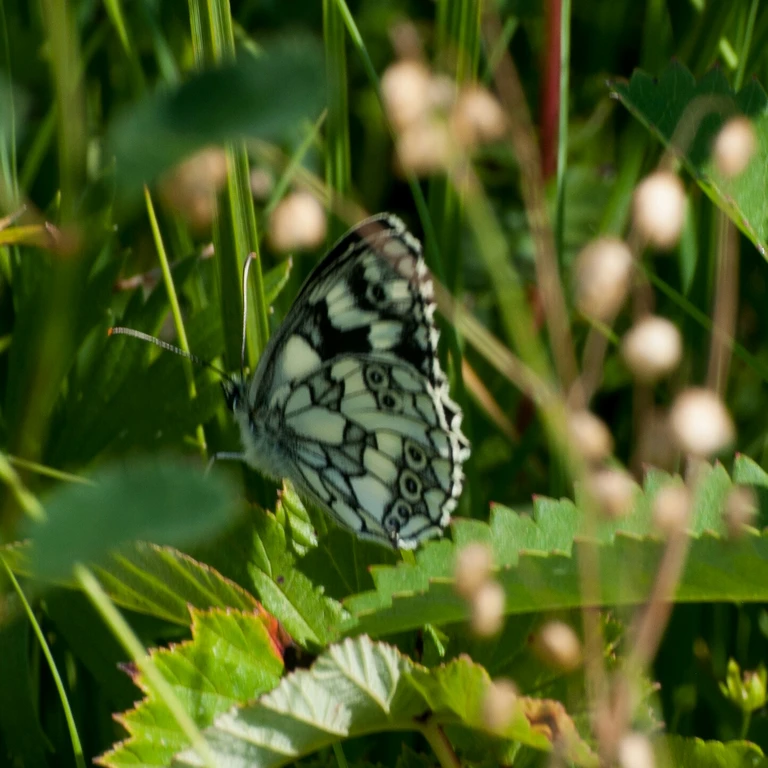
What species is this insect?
Melanargia galathea
